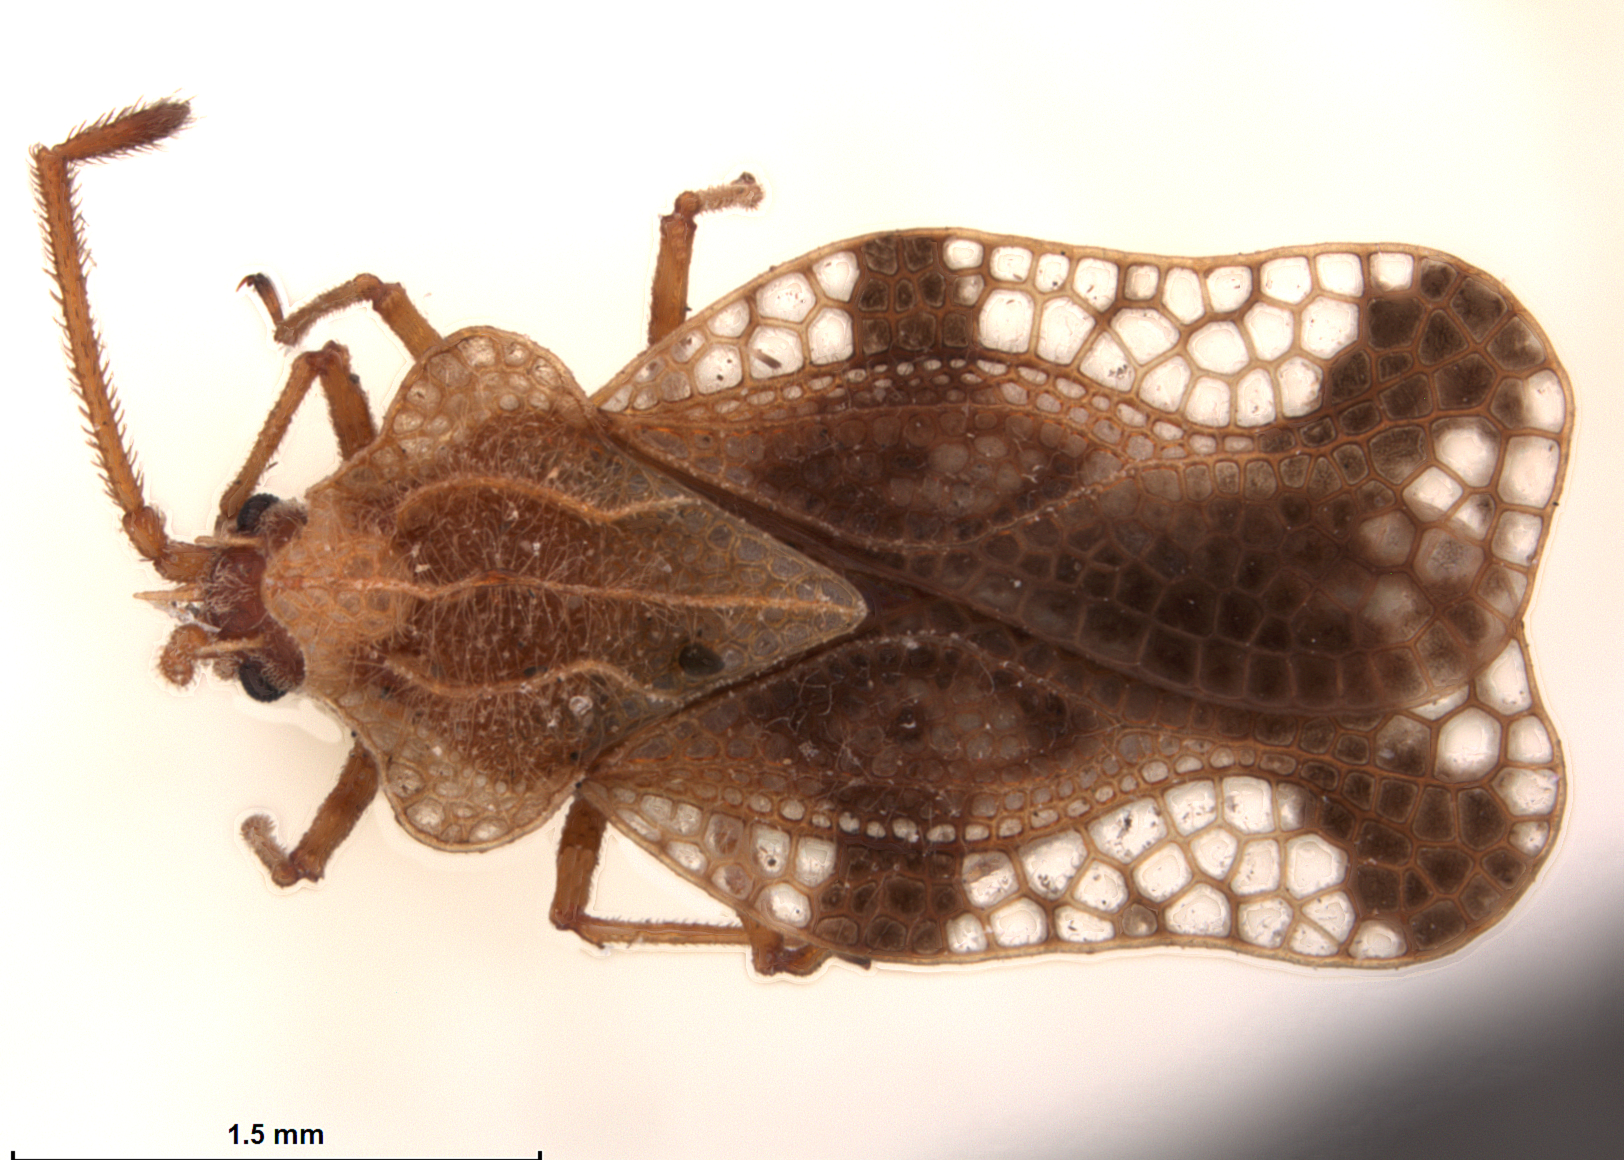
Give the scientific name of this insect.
Teleonemia chacoana
